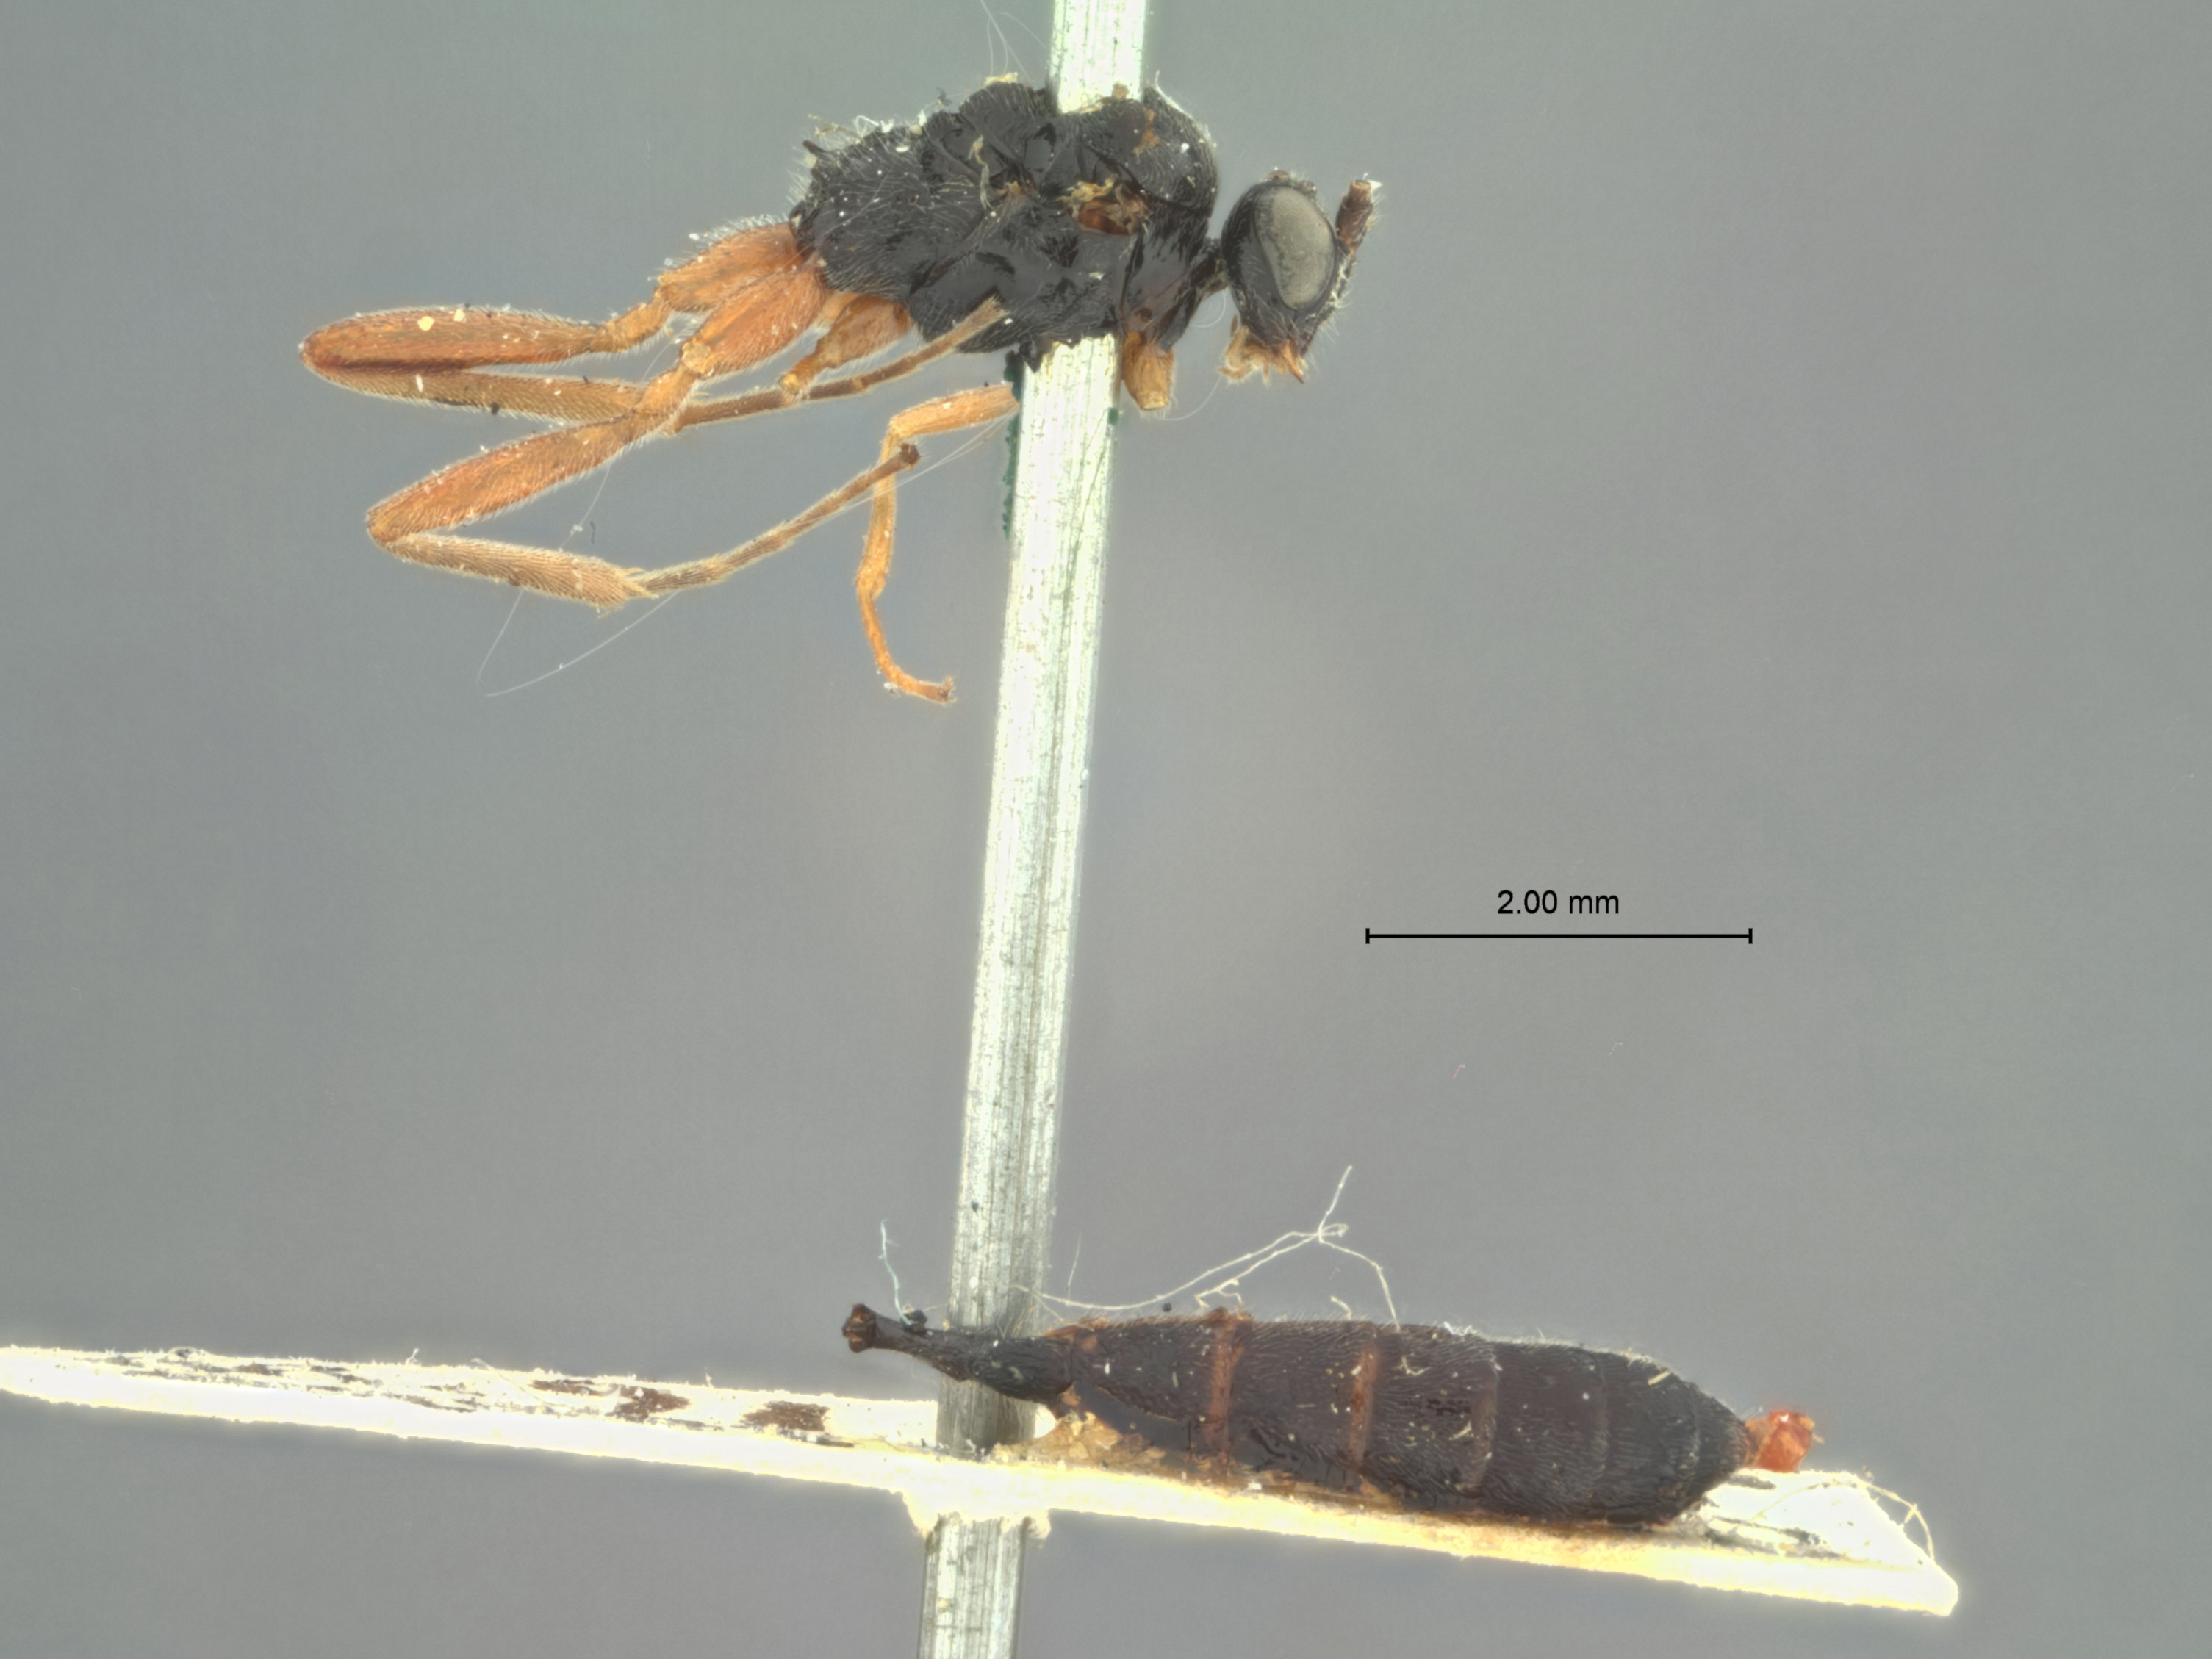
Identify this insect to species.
Dallatorrea armata
